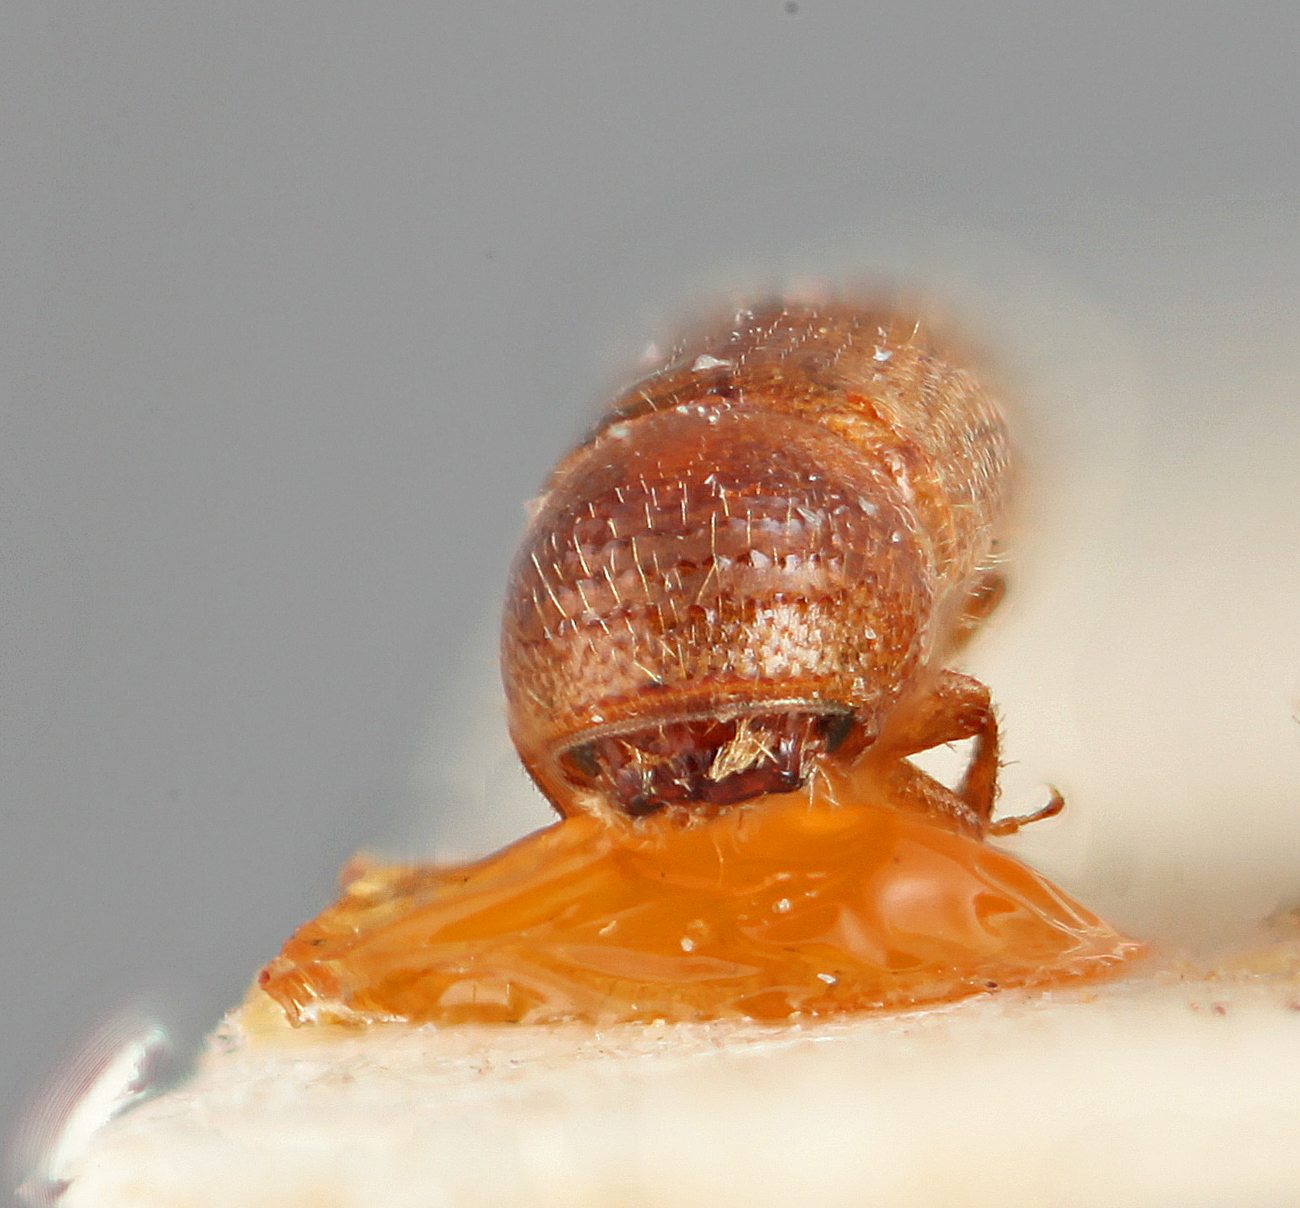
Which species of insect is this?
Pityophthorus subconcentralis
